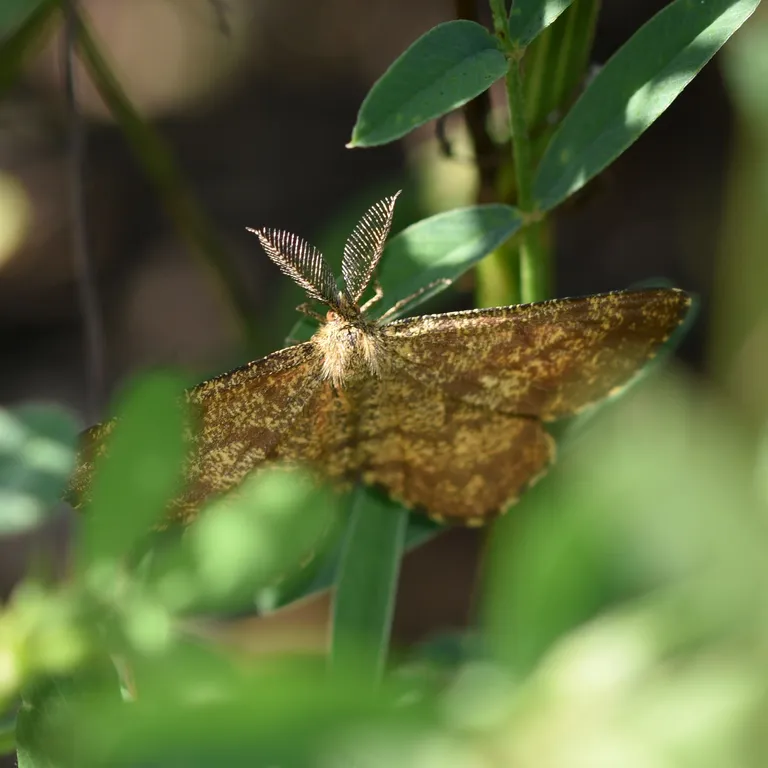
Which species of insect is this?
Ematurga atomaria
